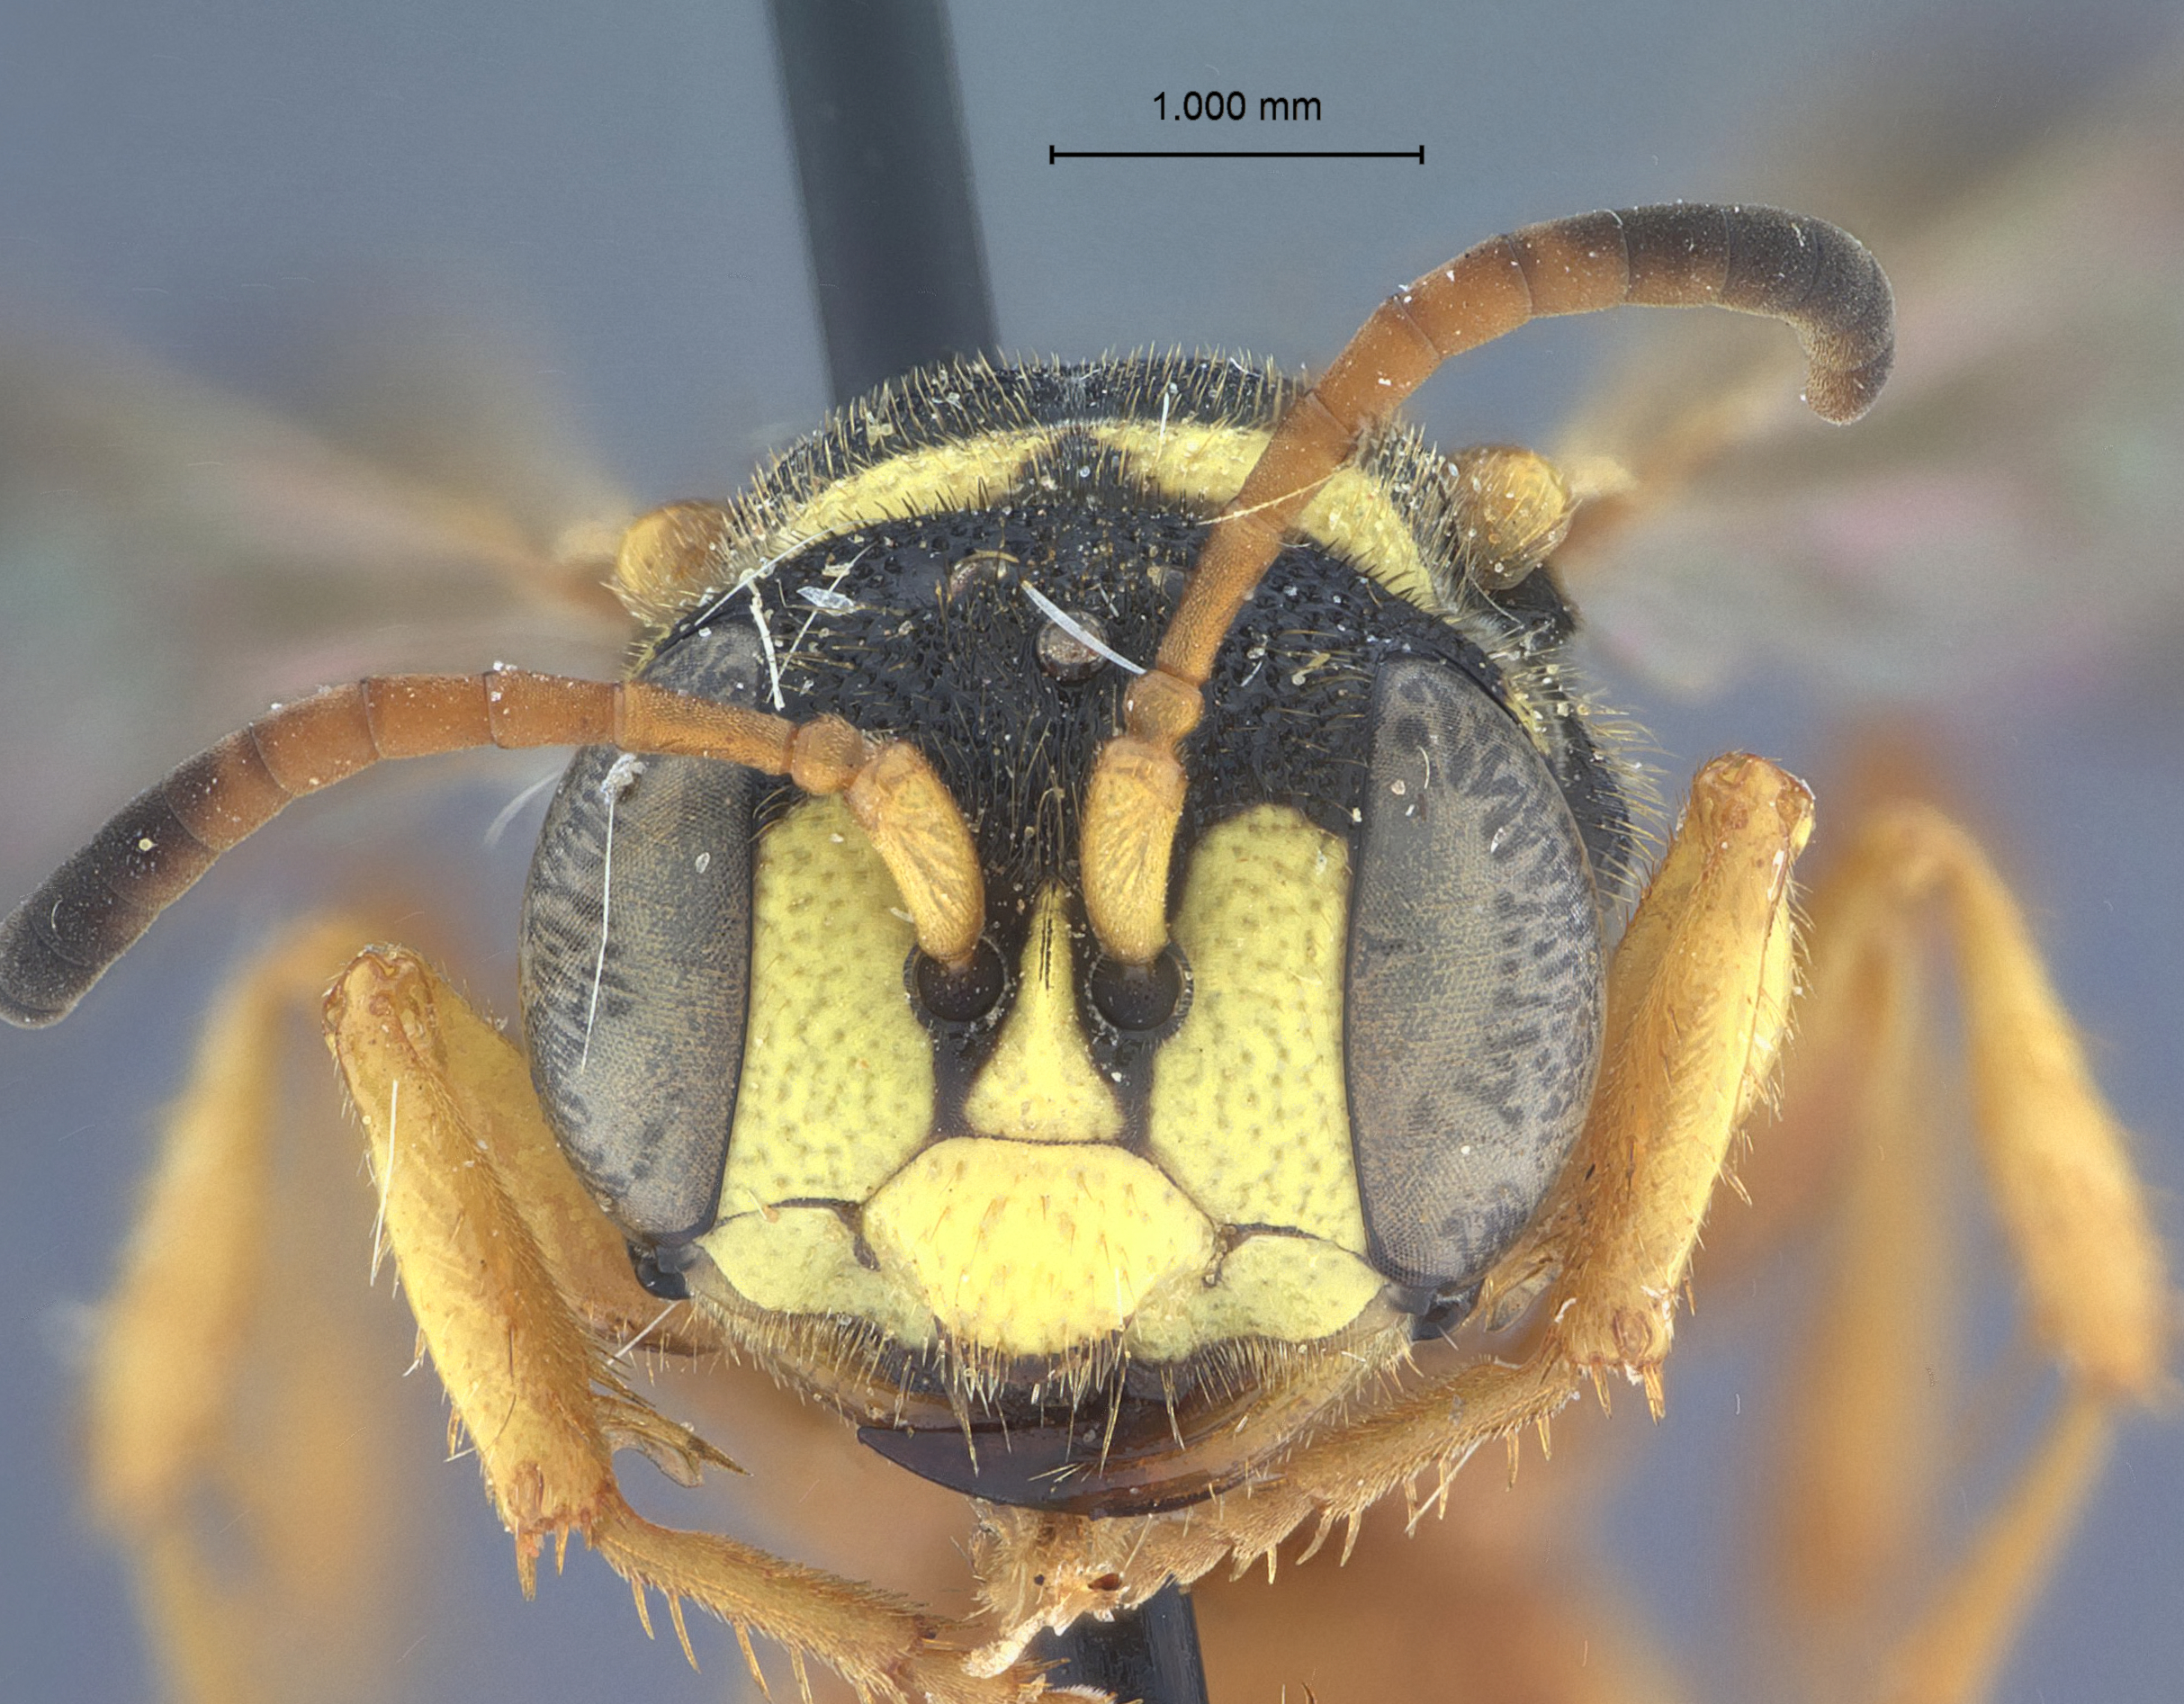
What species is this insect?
Cerceris escalante
